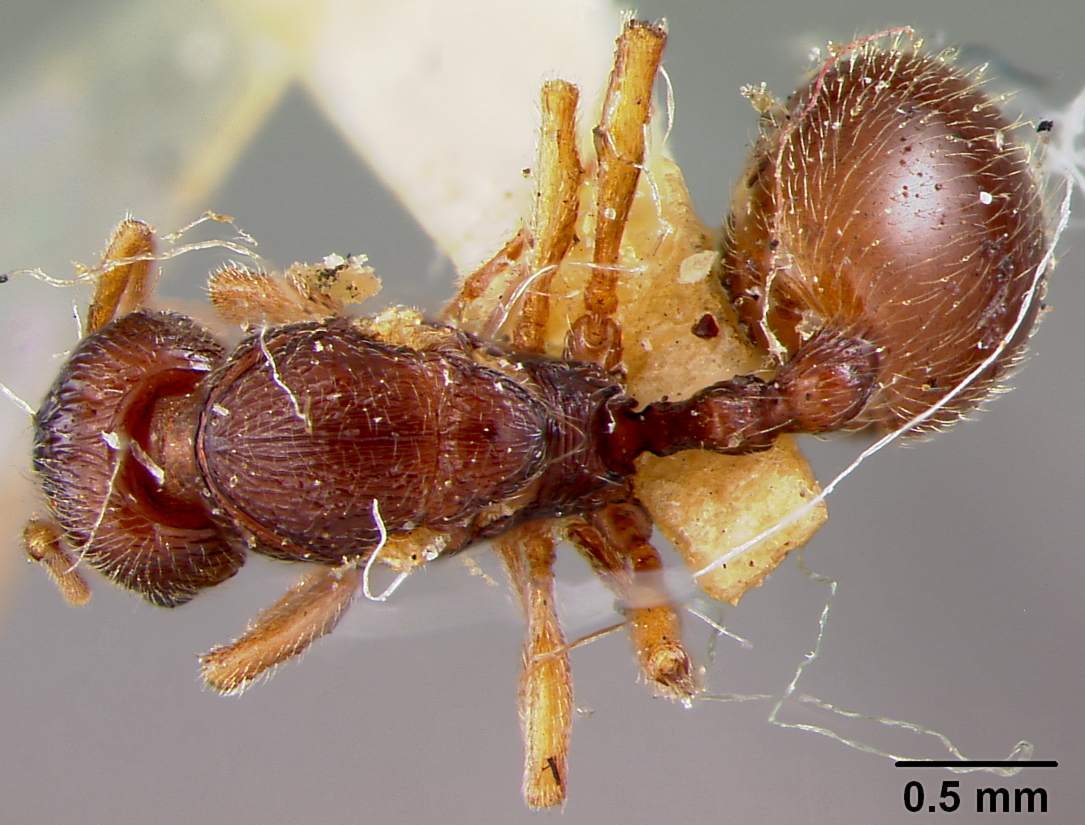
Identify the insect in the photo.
Stenamma neoarcticum
